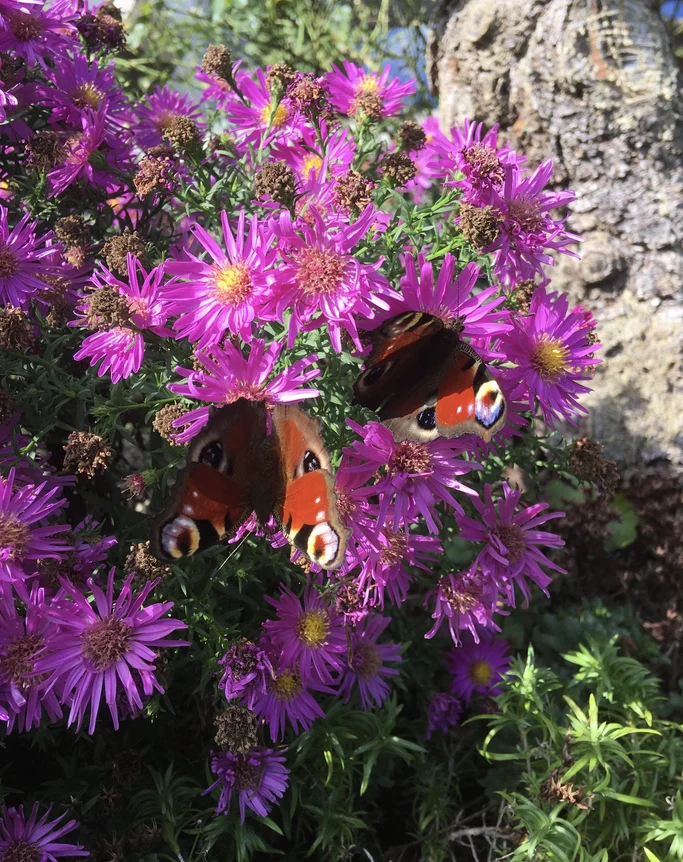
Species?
Aglais io
